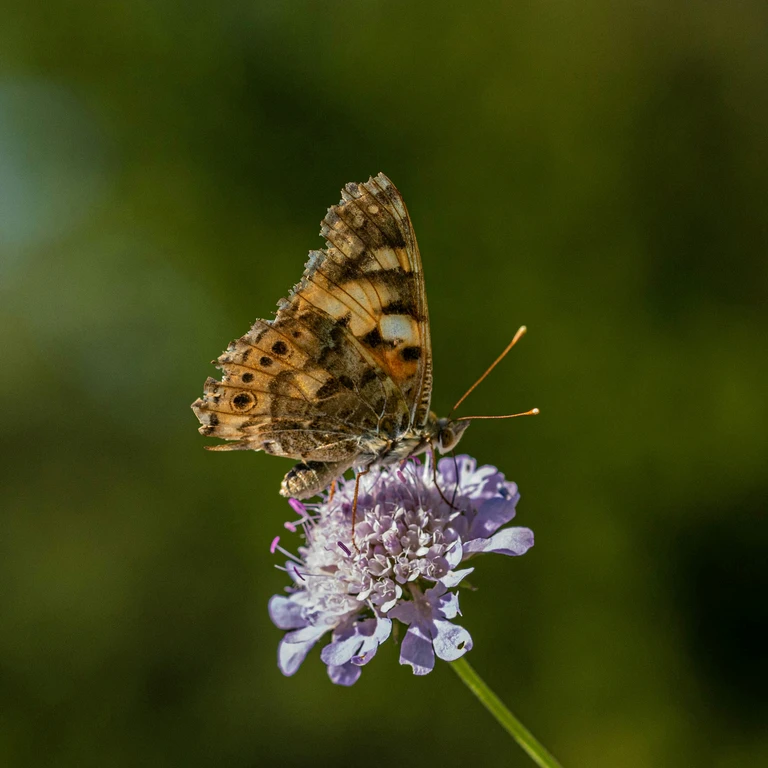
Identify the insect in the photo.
Vanessa cardui
